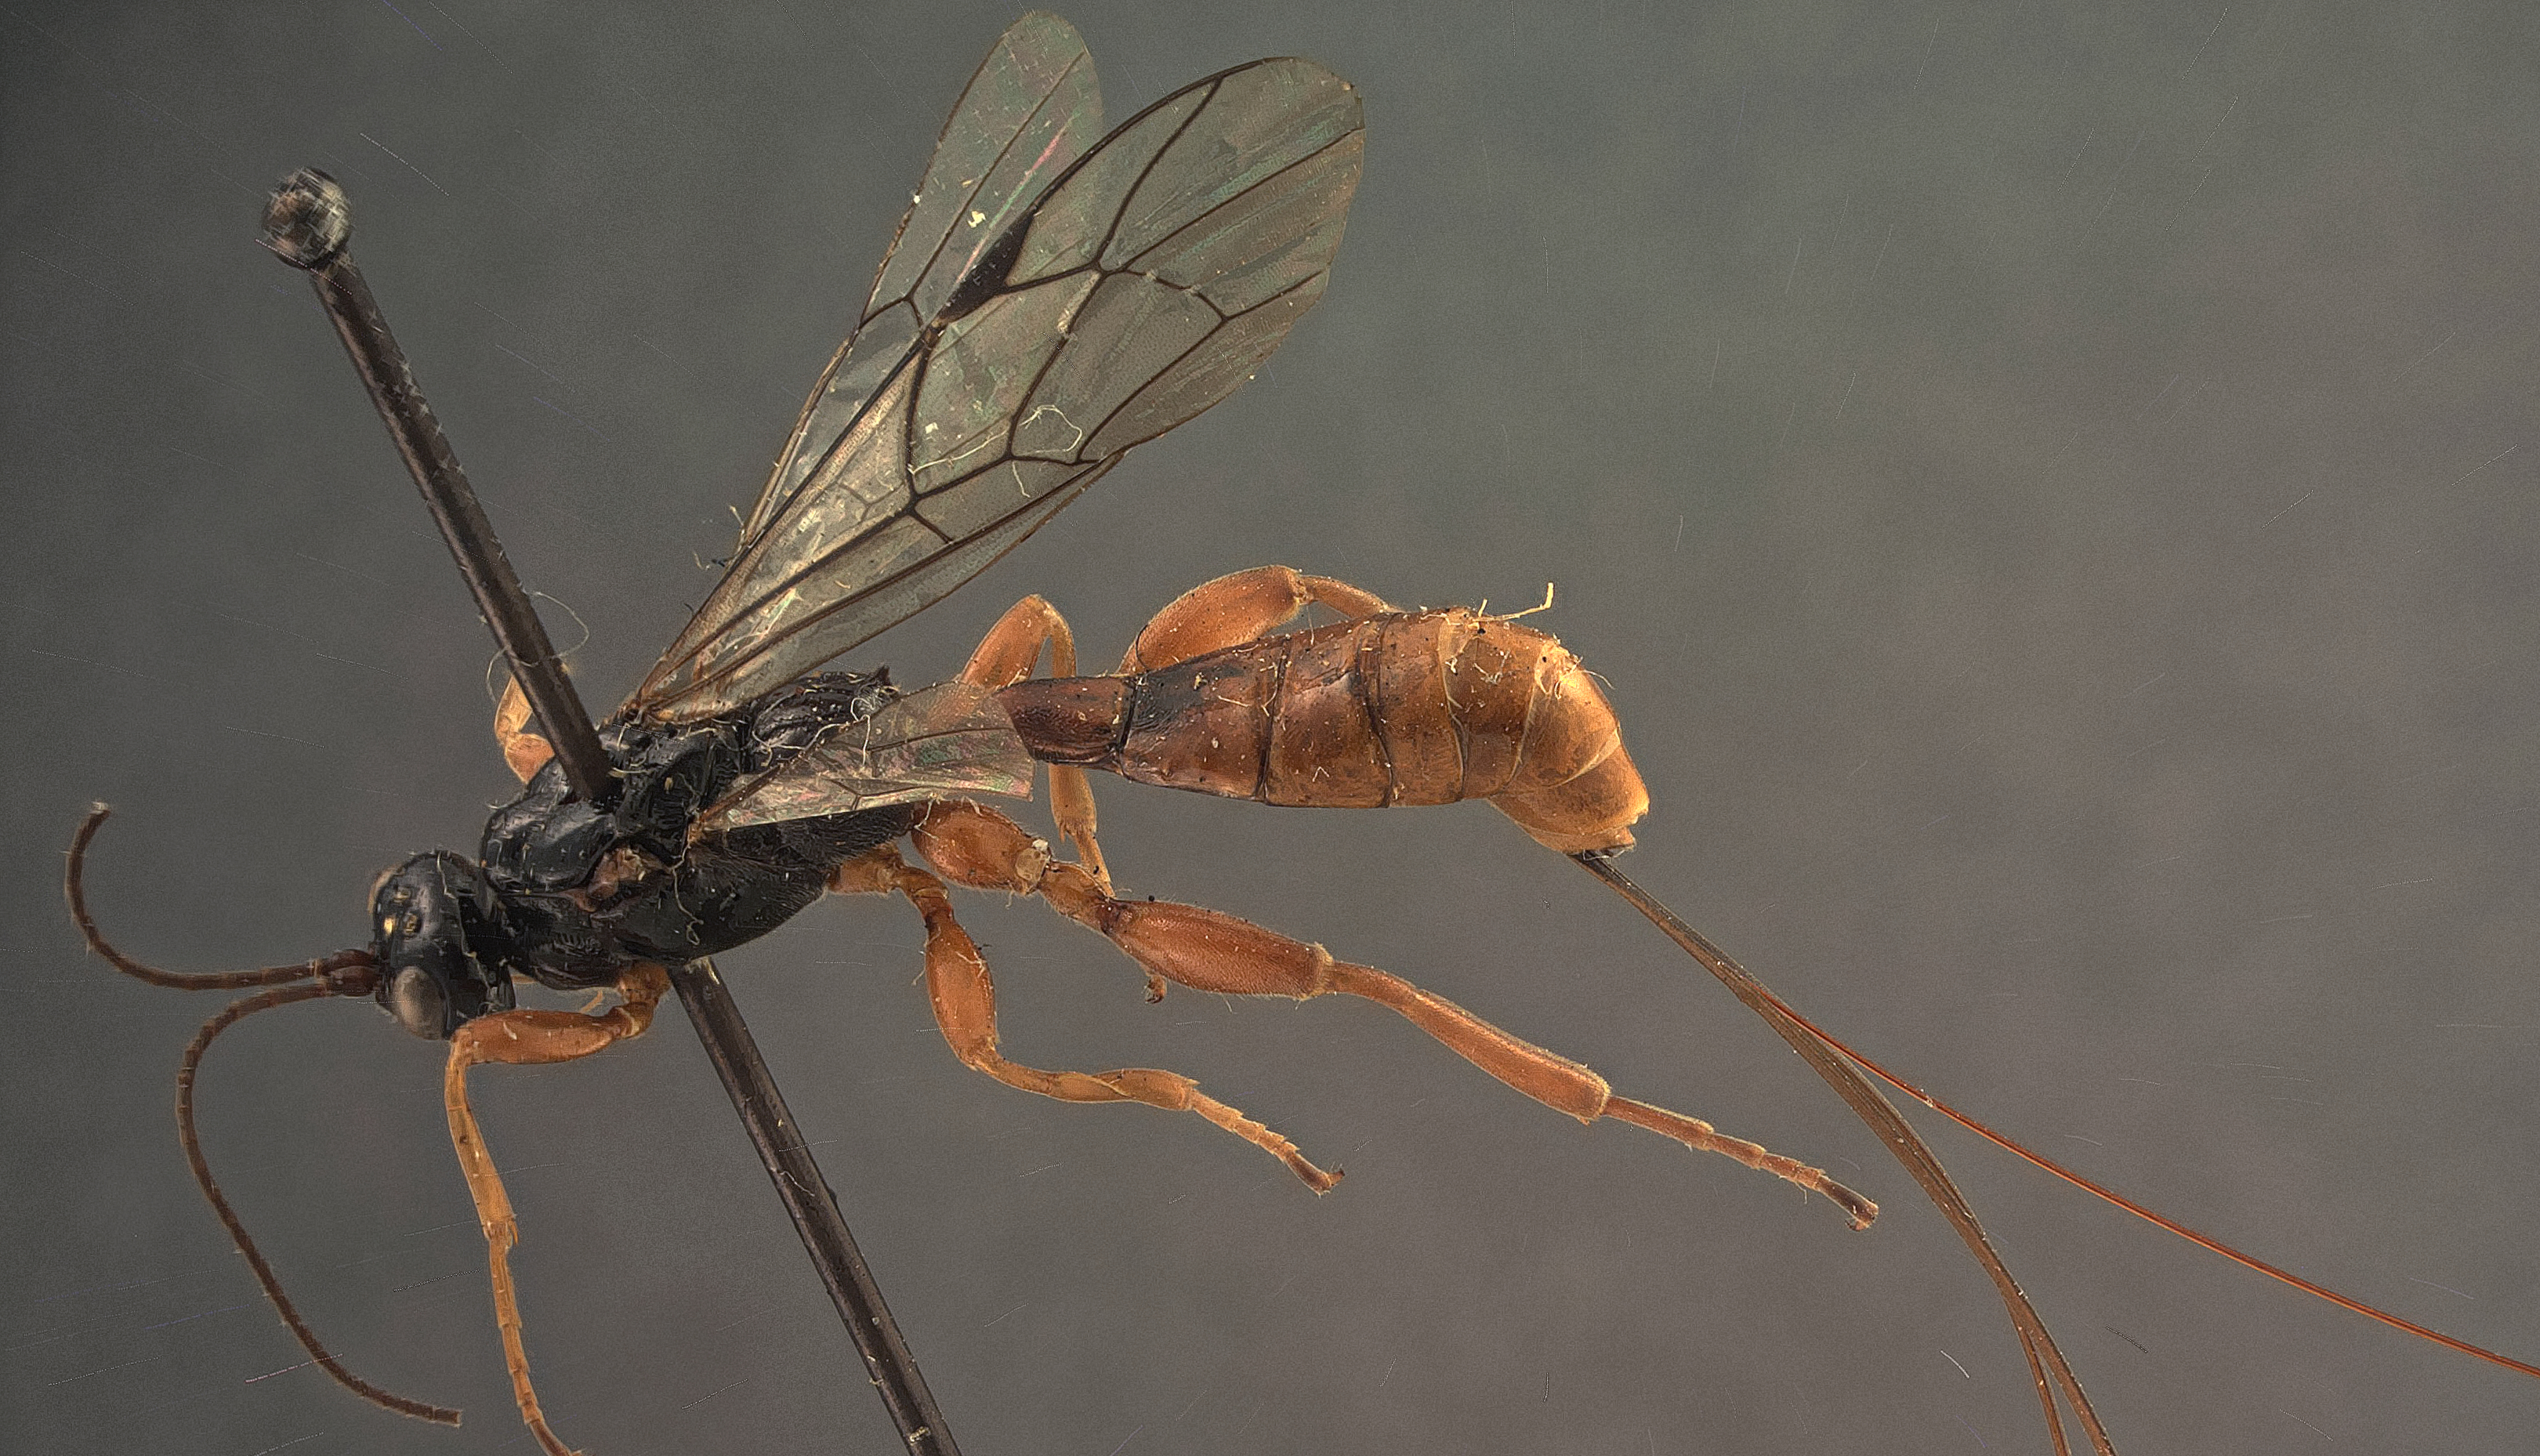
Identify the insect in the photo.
Odontomerus dichrous
